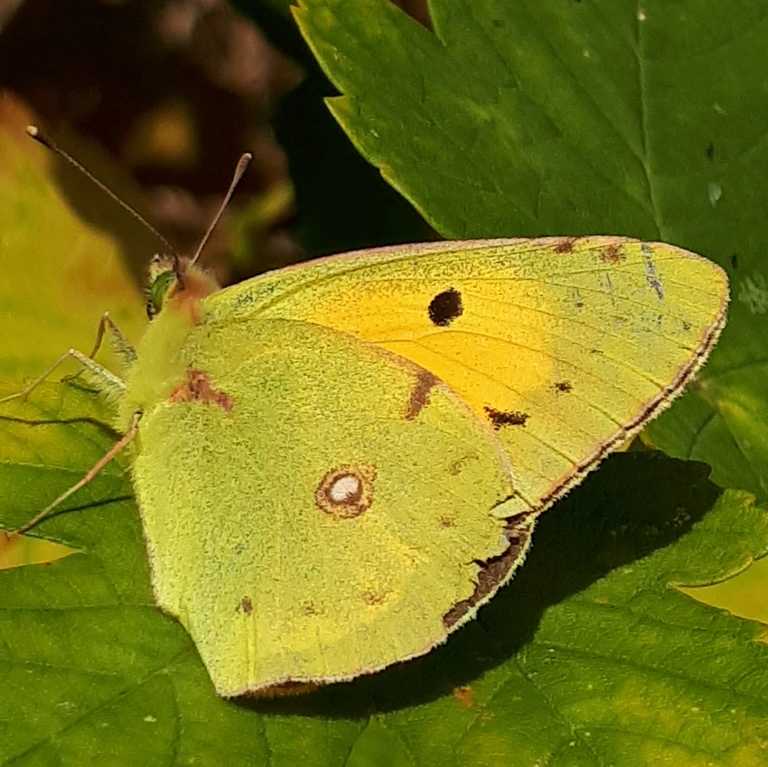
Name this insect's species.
Colias croceus
